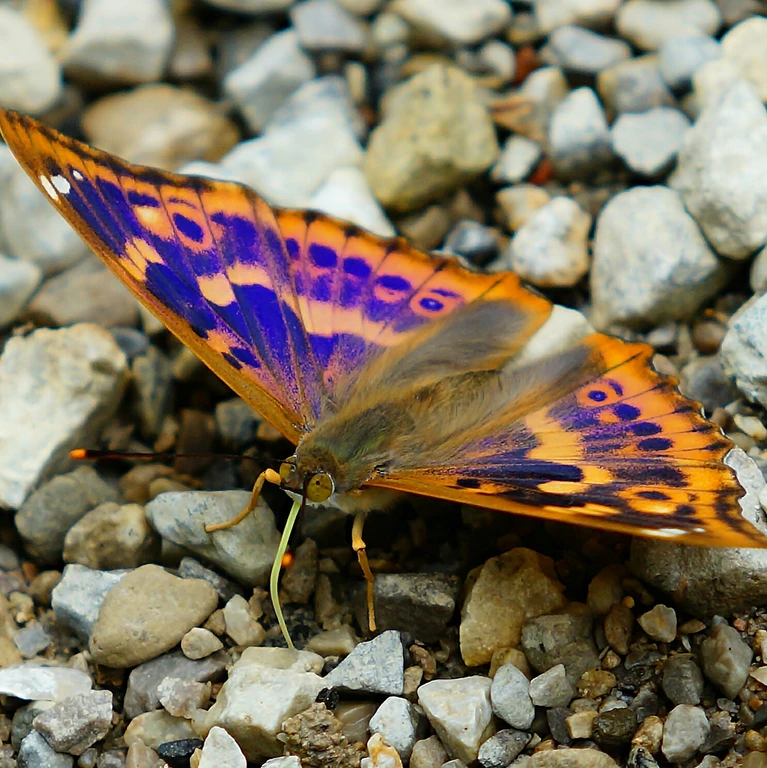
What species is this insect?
Apatura ilia
